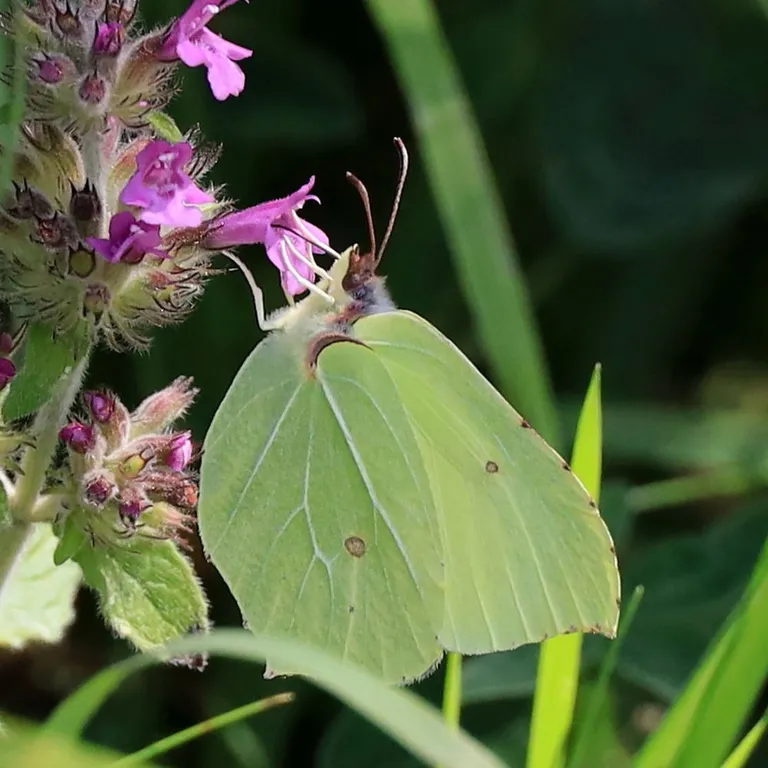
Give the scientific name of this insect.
Gonepteryx rhamni
